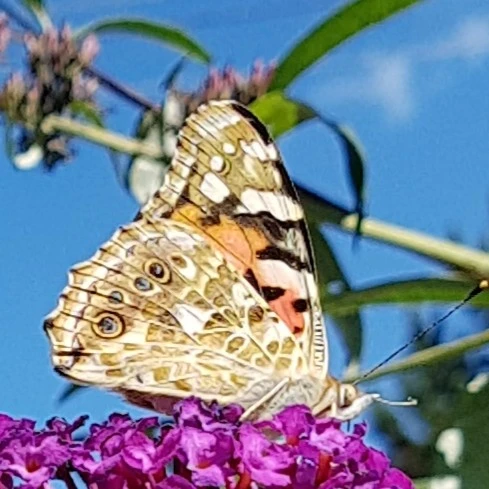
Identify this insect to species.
Vanessa cardui
